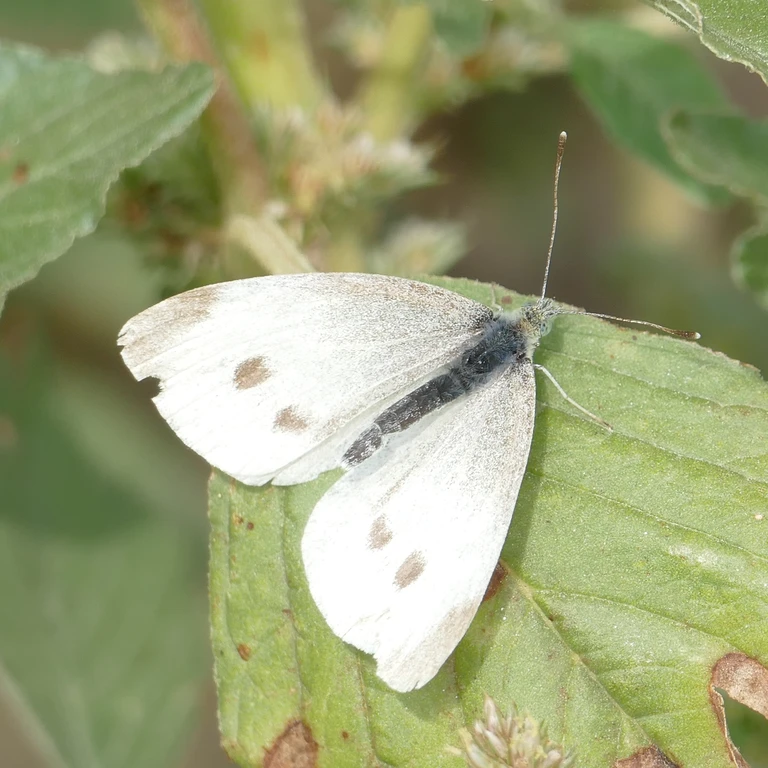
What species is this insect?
Pieris rapae
